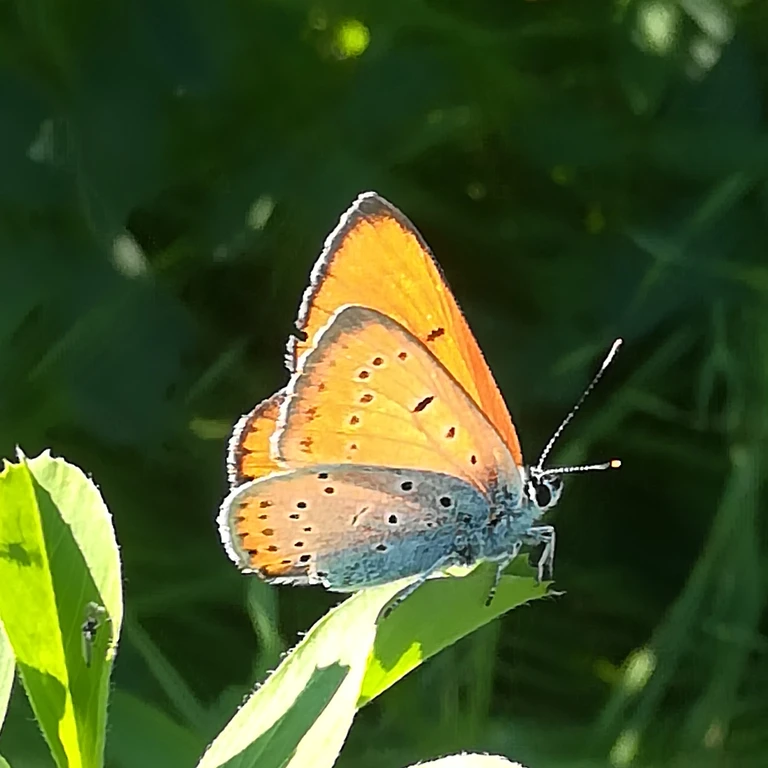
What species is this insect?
Lycaena dispar
